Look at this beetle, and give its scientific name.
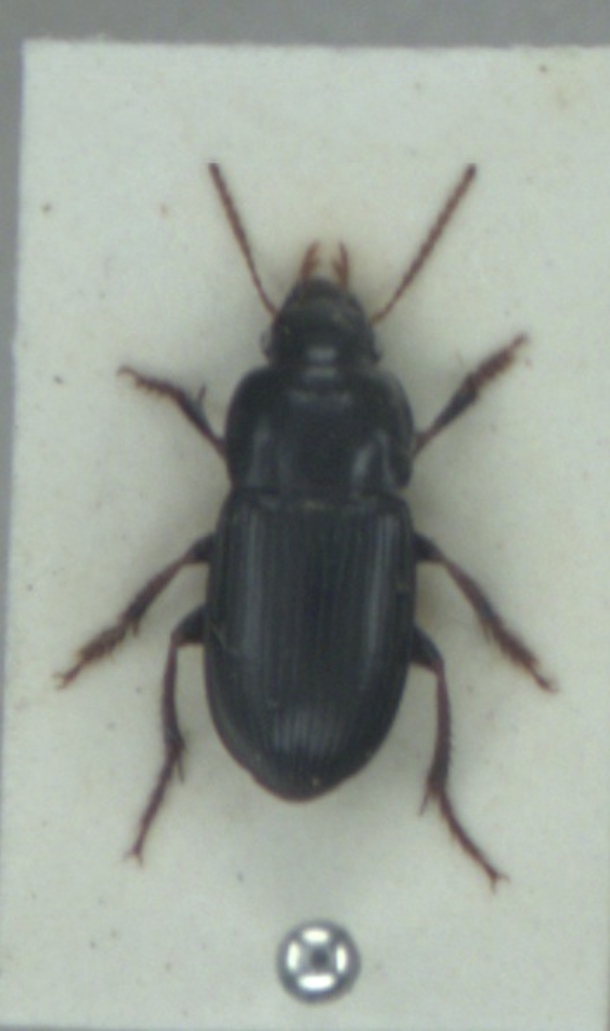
Harpalus tardus
